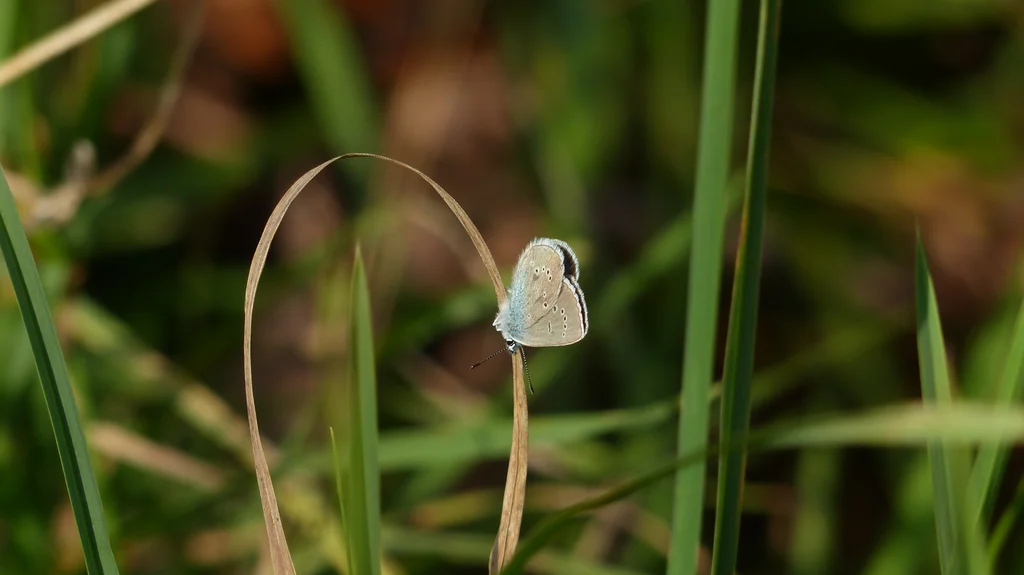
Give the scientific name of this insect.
Cyaniris semiargus
